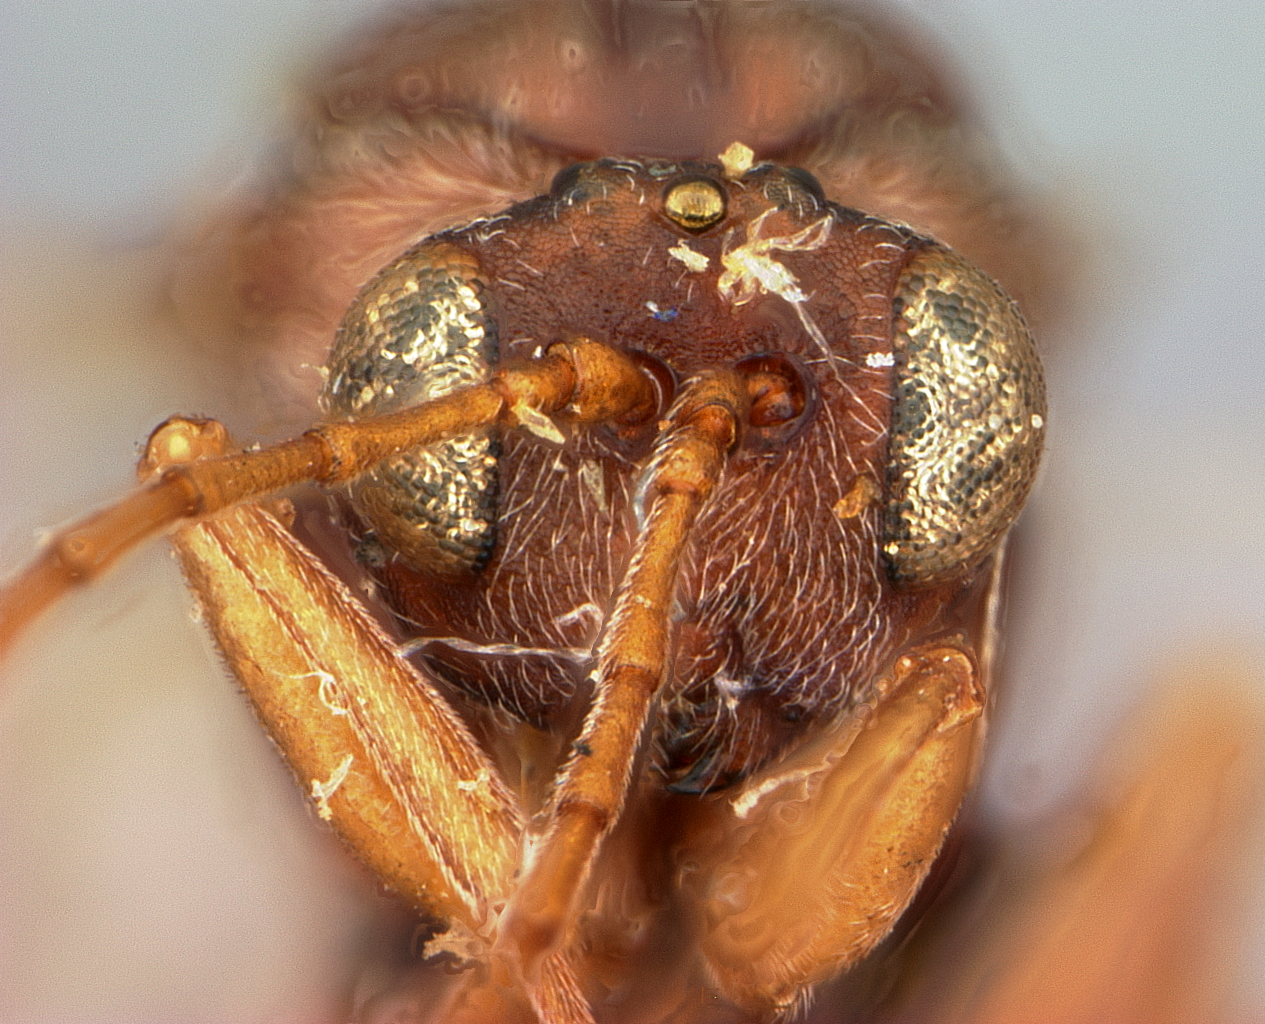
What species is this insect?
Andricus dasydactyli
